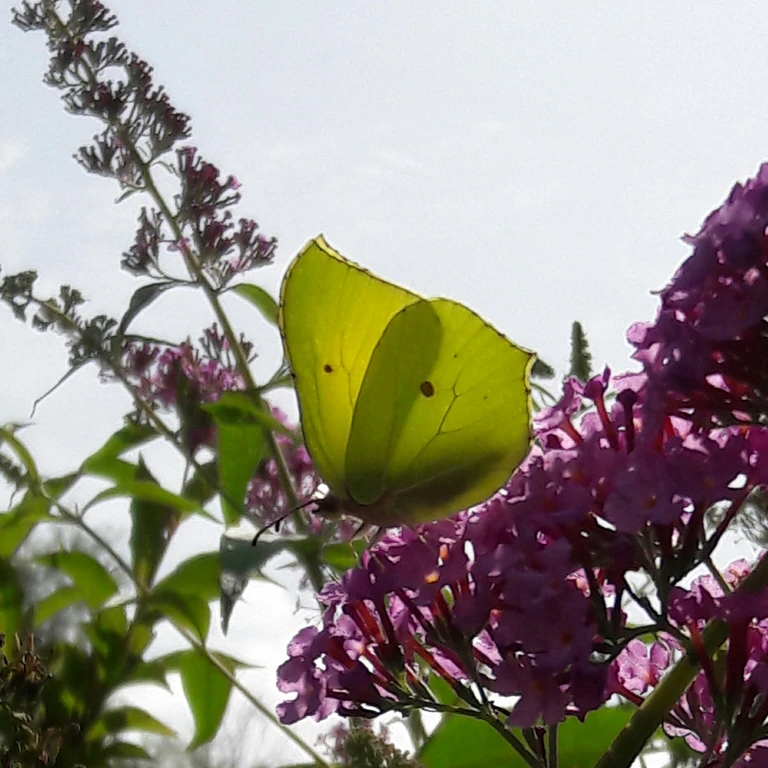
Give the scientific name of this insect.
Gonepteryx rhamni
